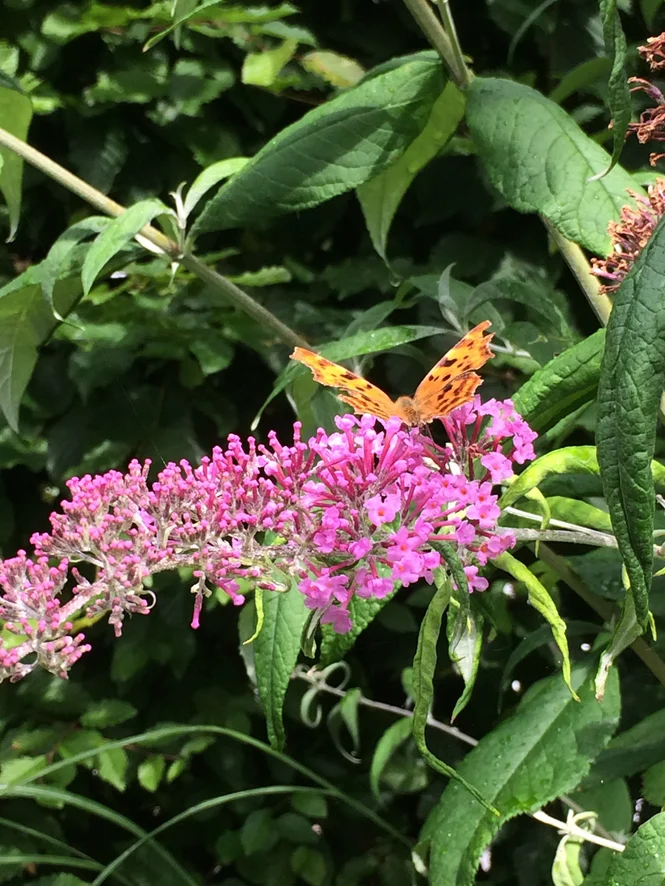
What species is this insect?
Polygonia c-album
